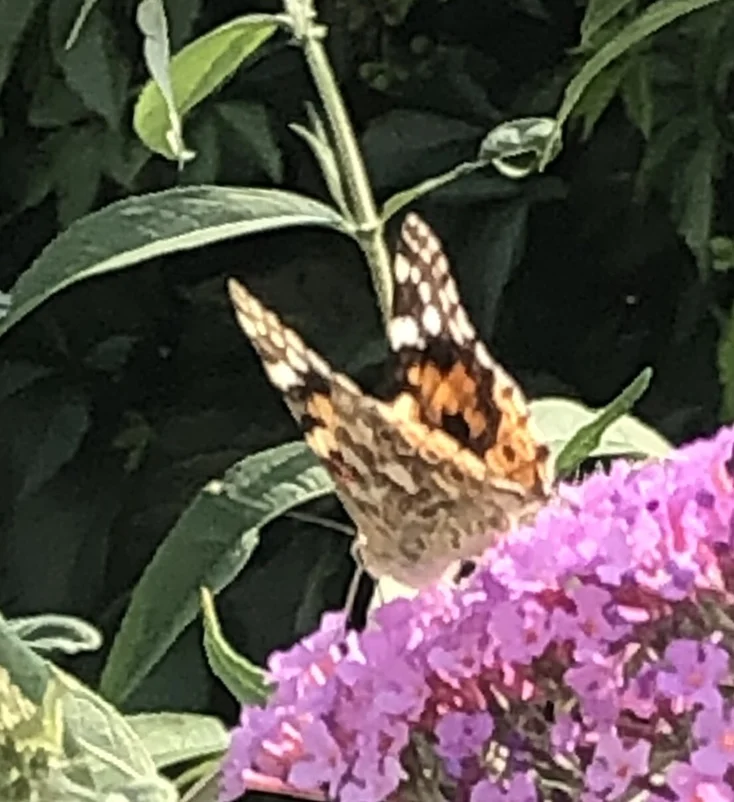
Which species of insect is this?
Vanessa cardui
